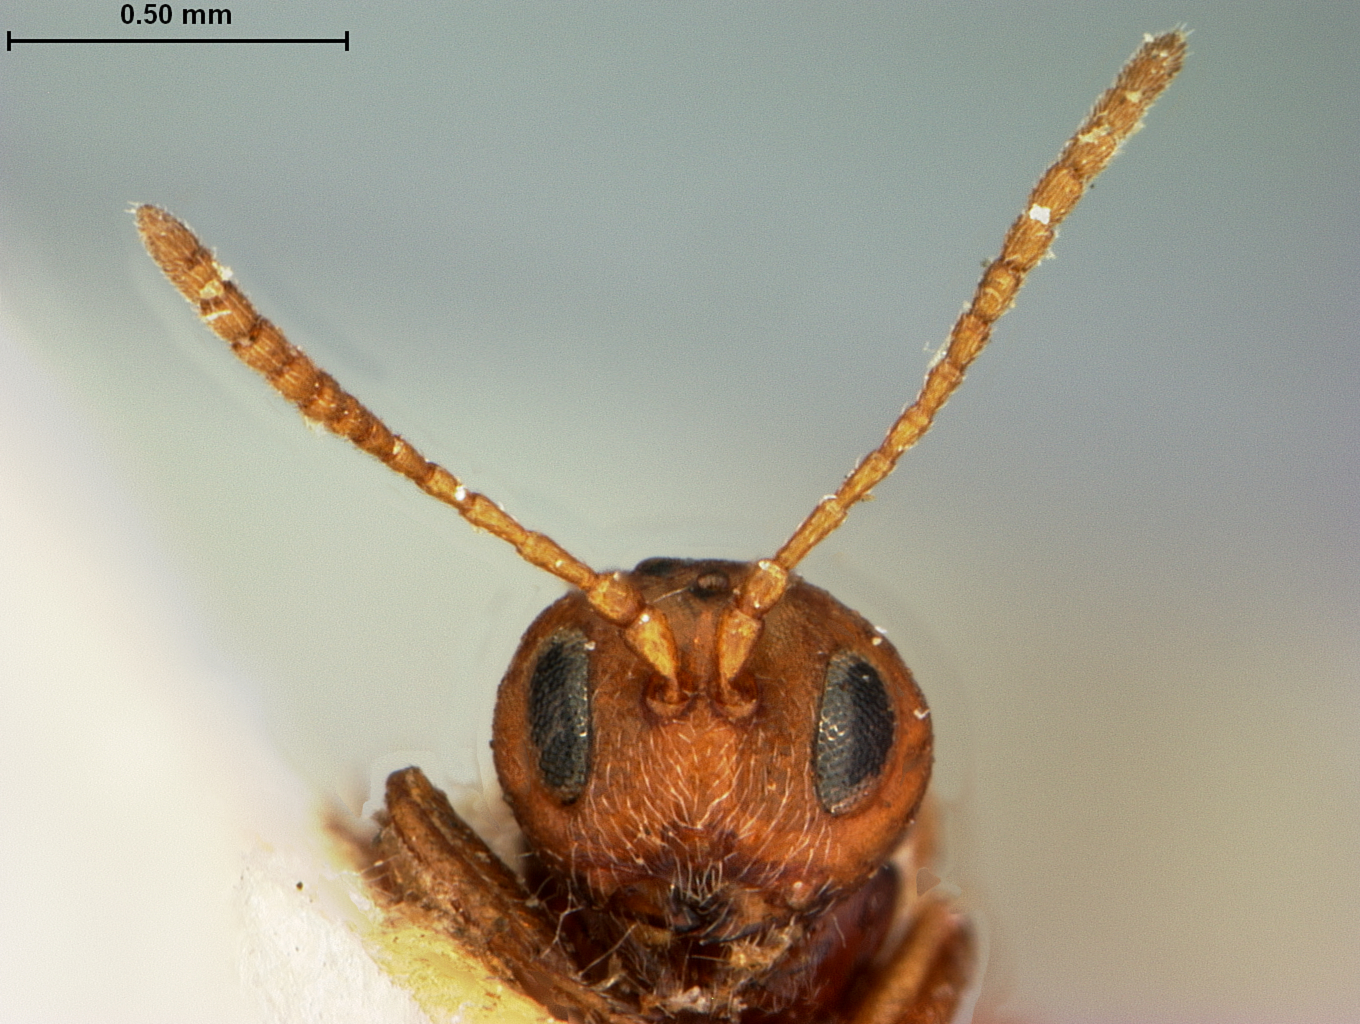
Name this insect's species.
Cynips quercus
